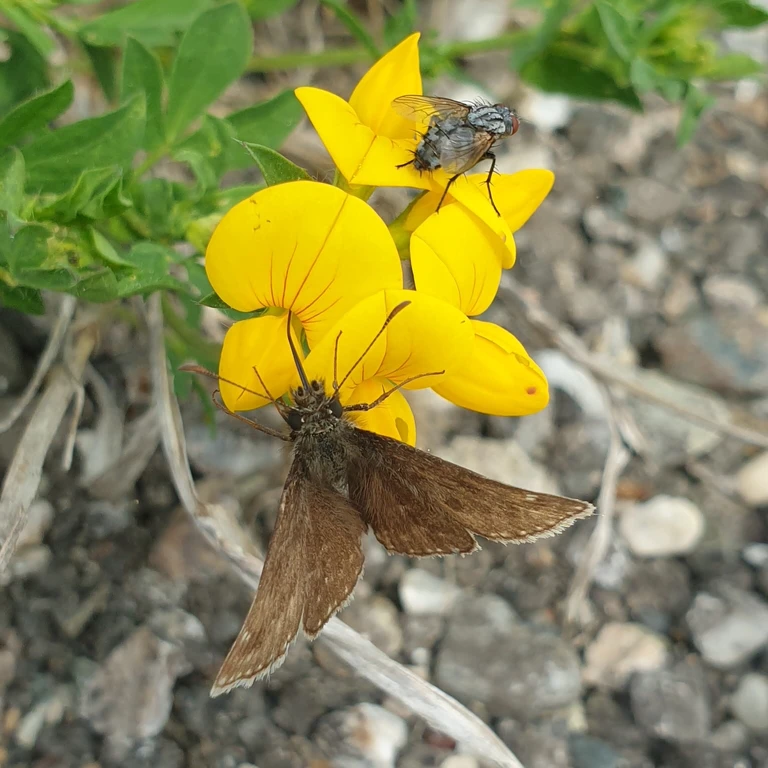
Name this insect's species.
Erynnis tages
